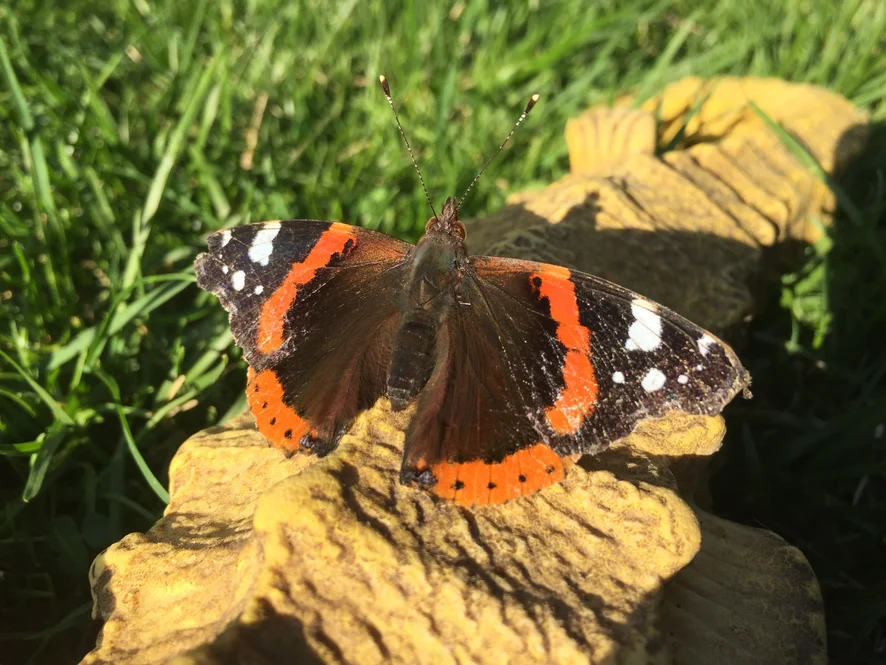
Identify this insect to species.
Vanessa atalanta
